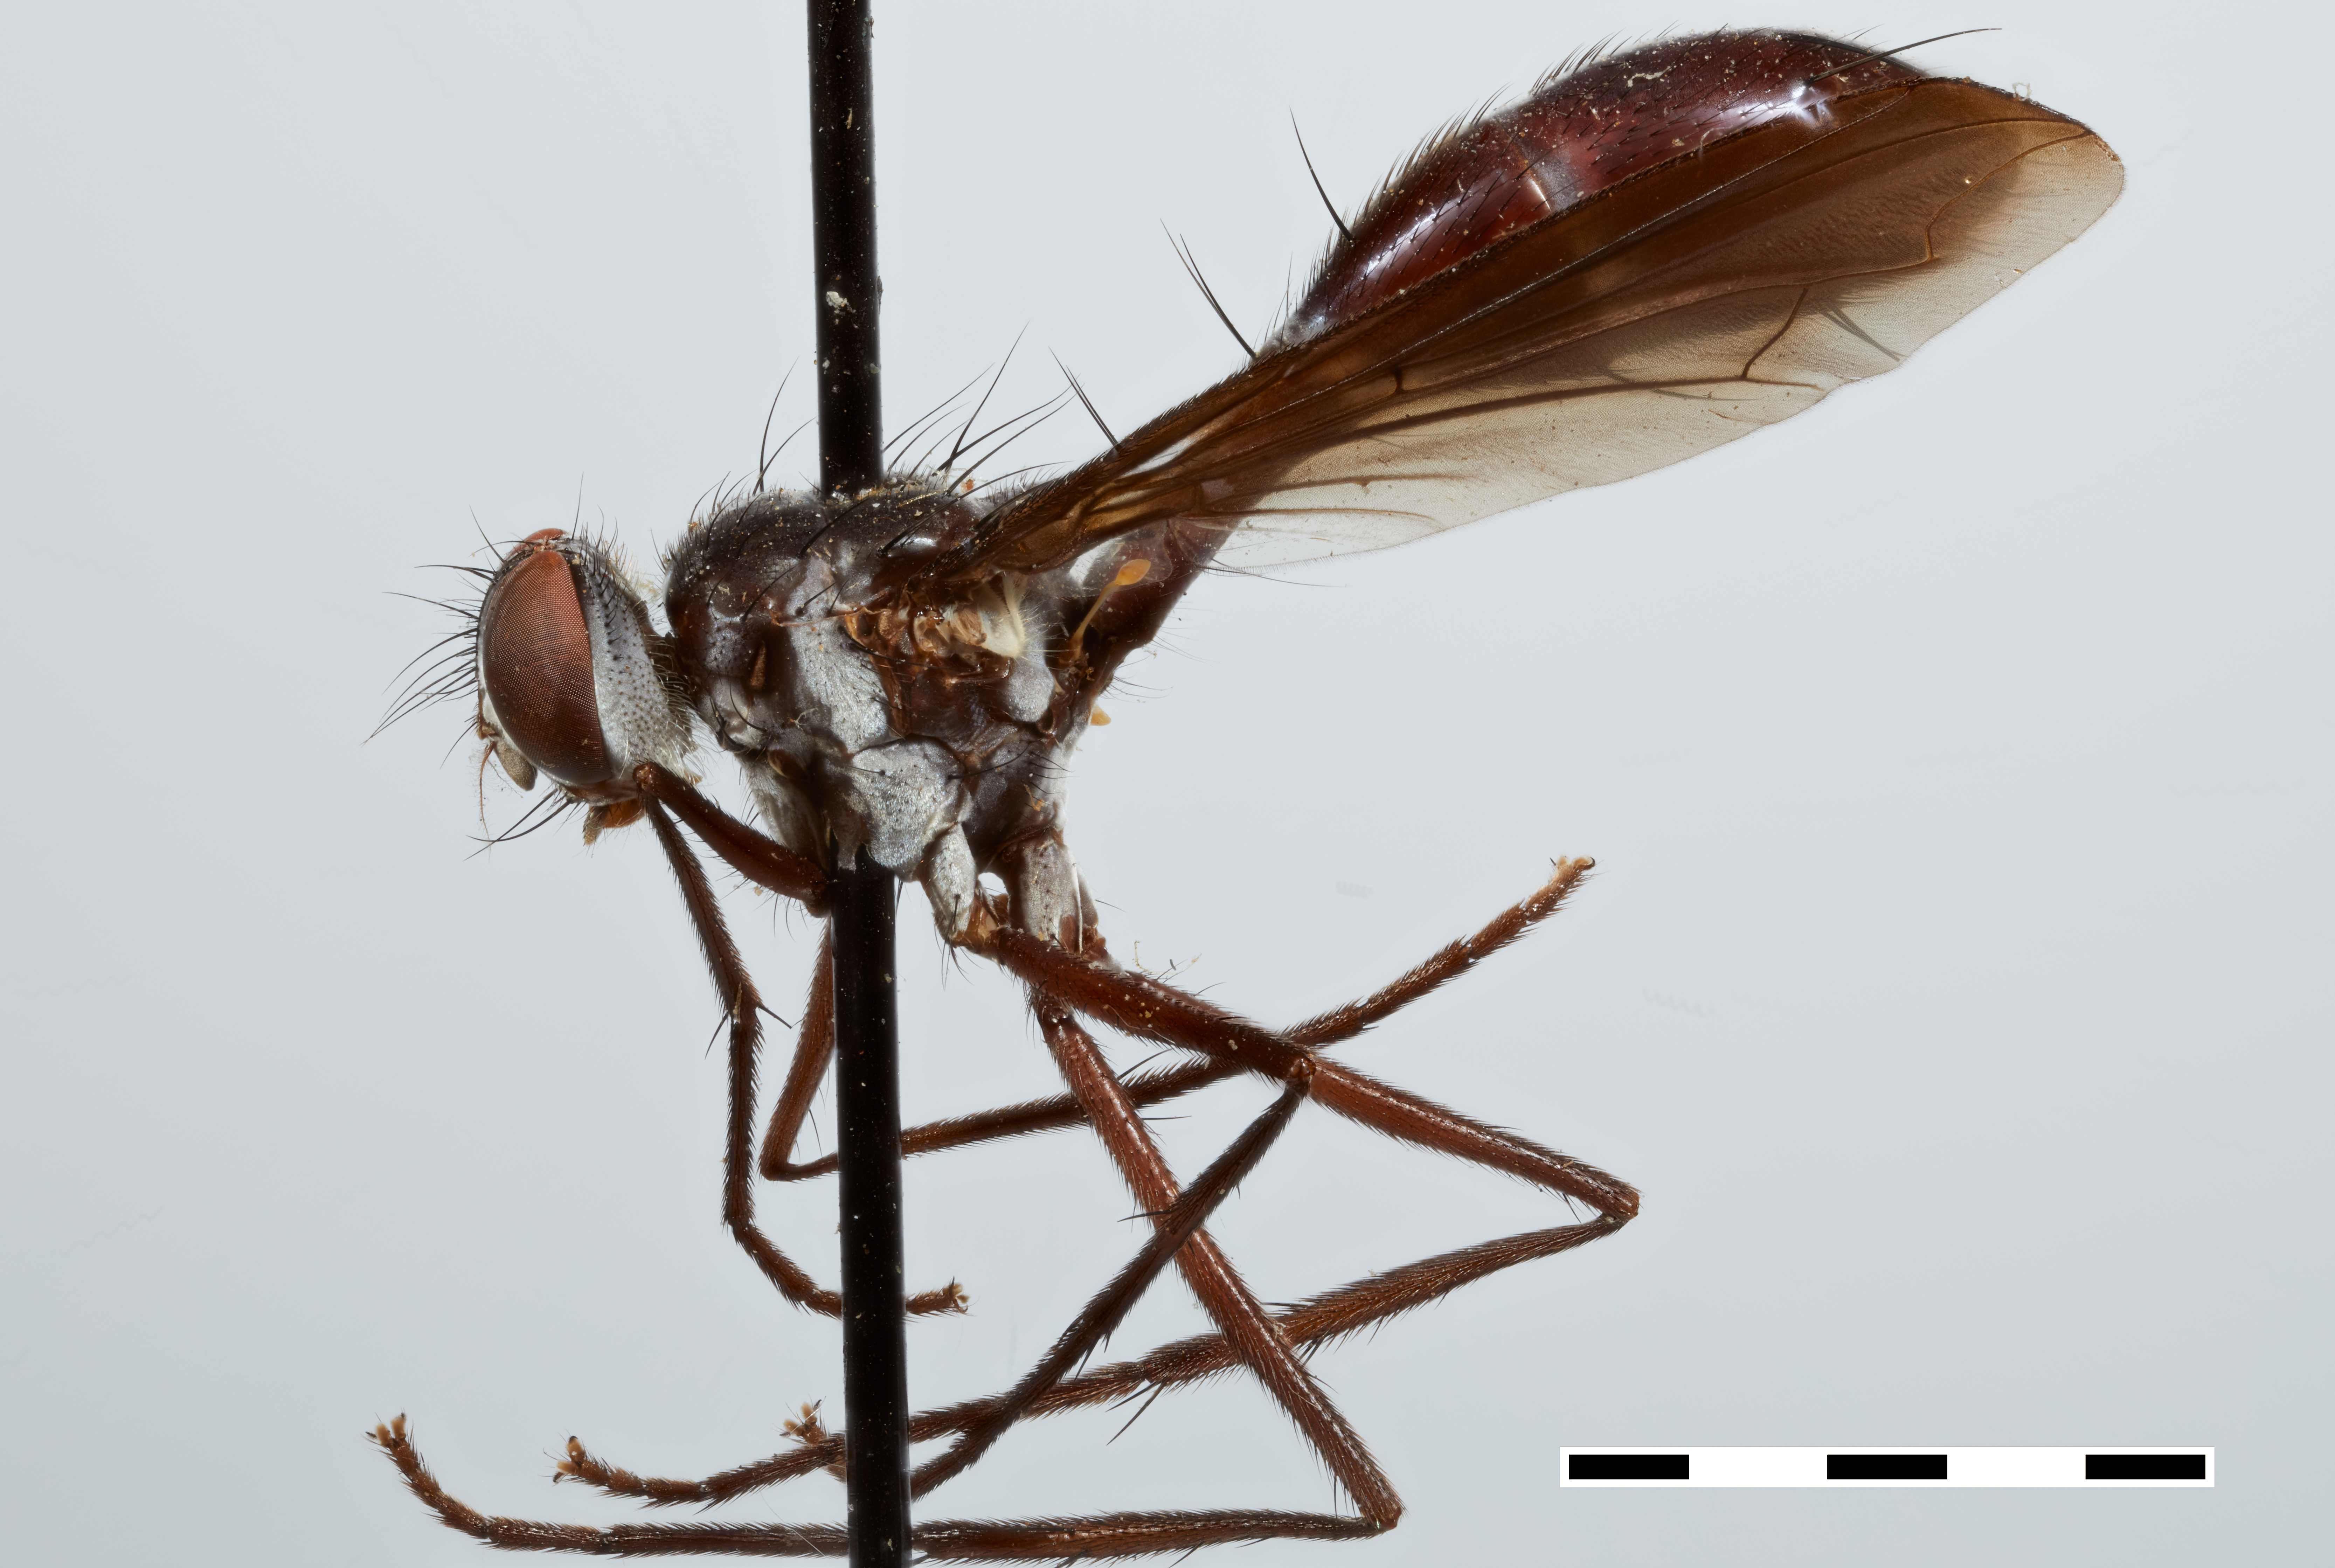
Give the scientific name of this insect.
Eucordylidexia ategulata
